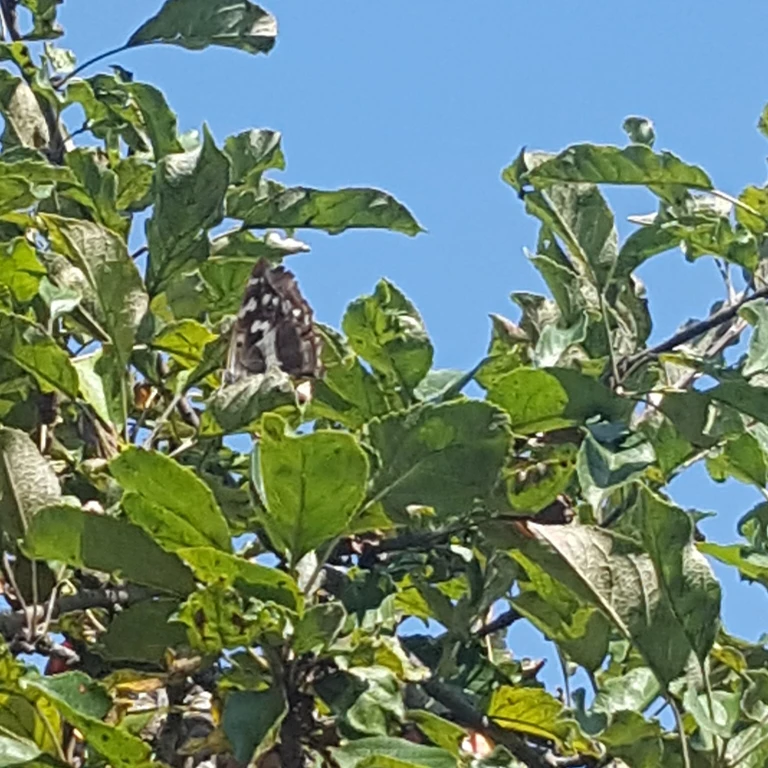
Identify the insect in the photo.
Apatura iris
